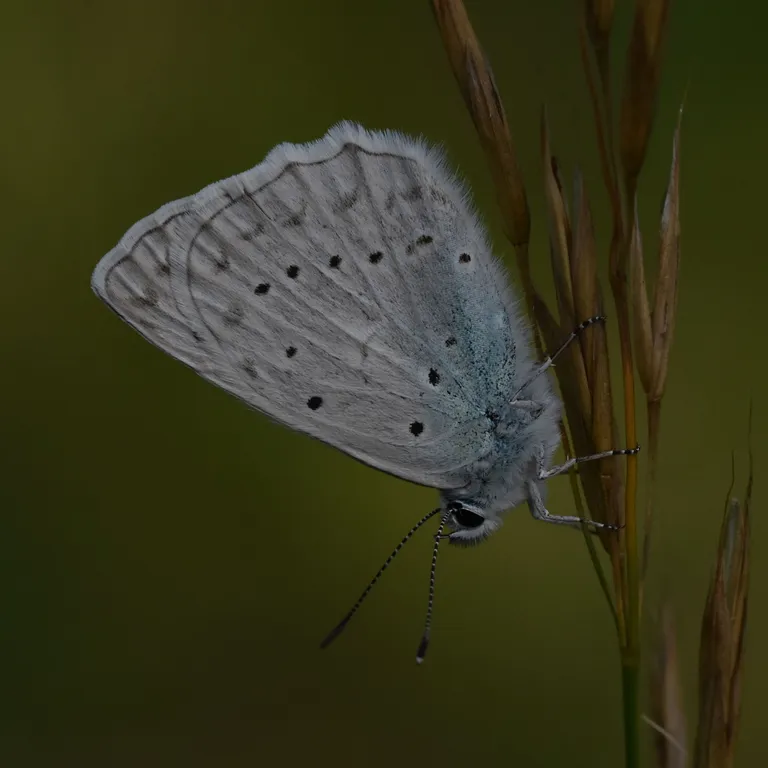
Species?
Polyommatus daphnis
